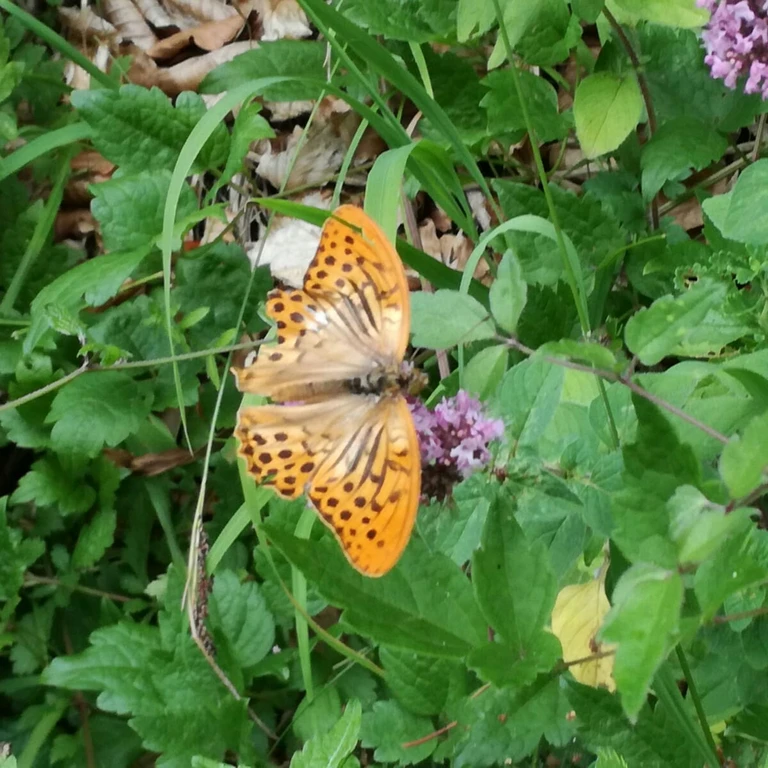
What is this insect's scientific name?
Argynnis paphia
